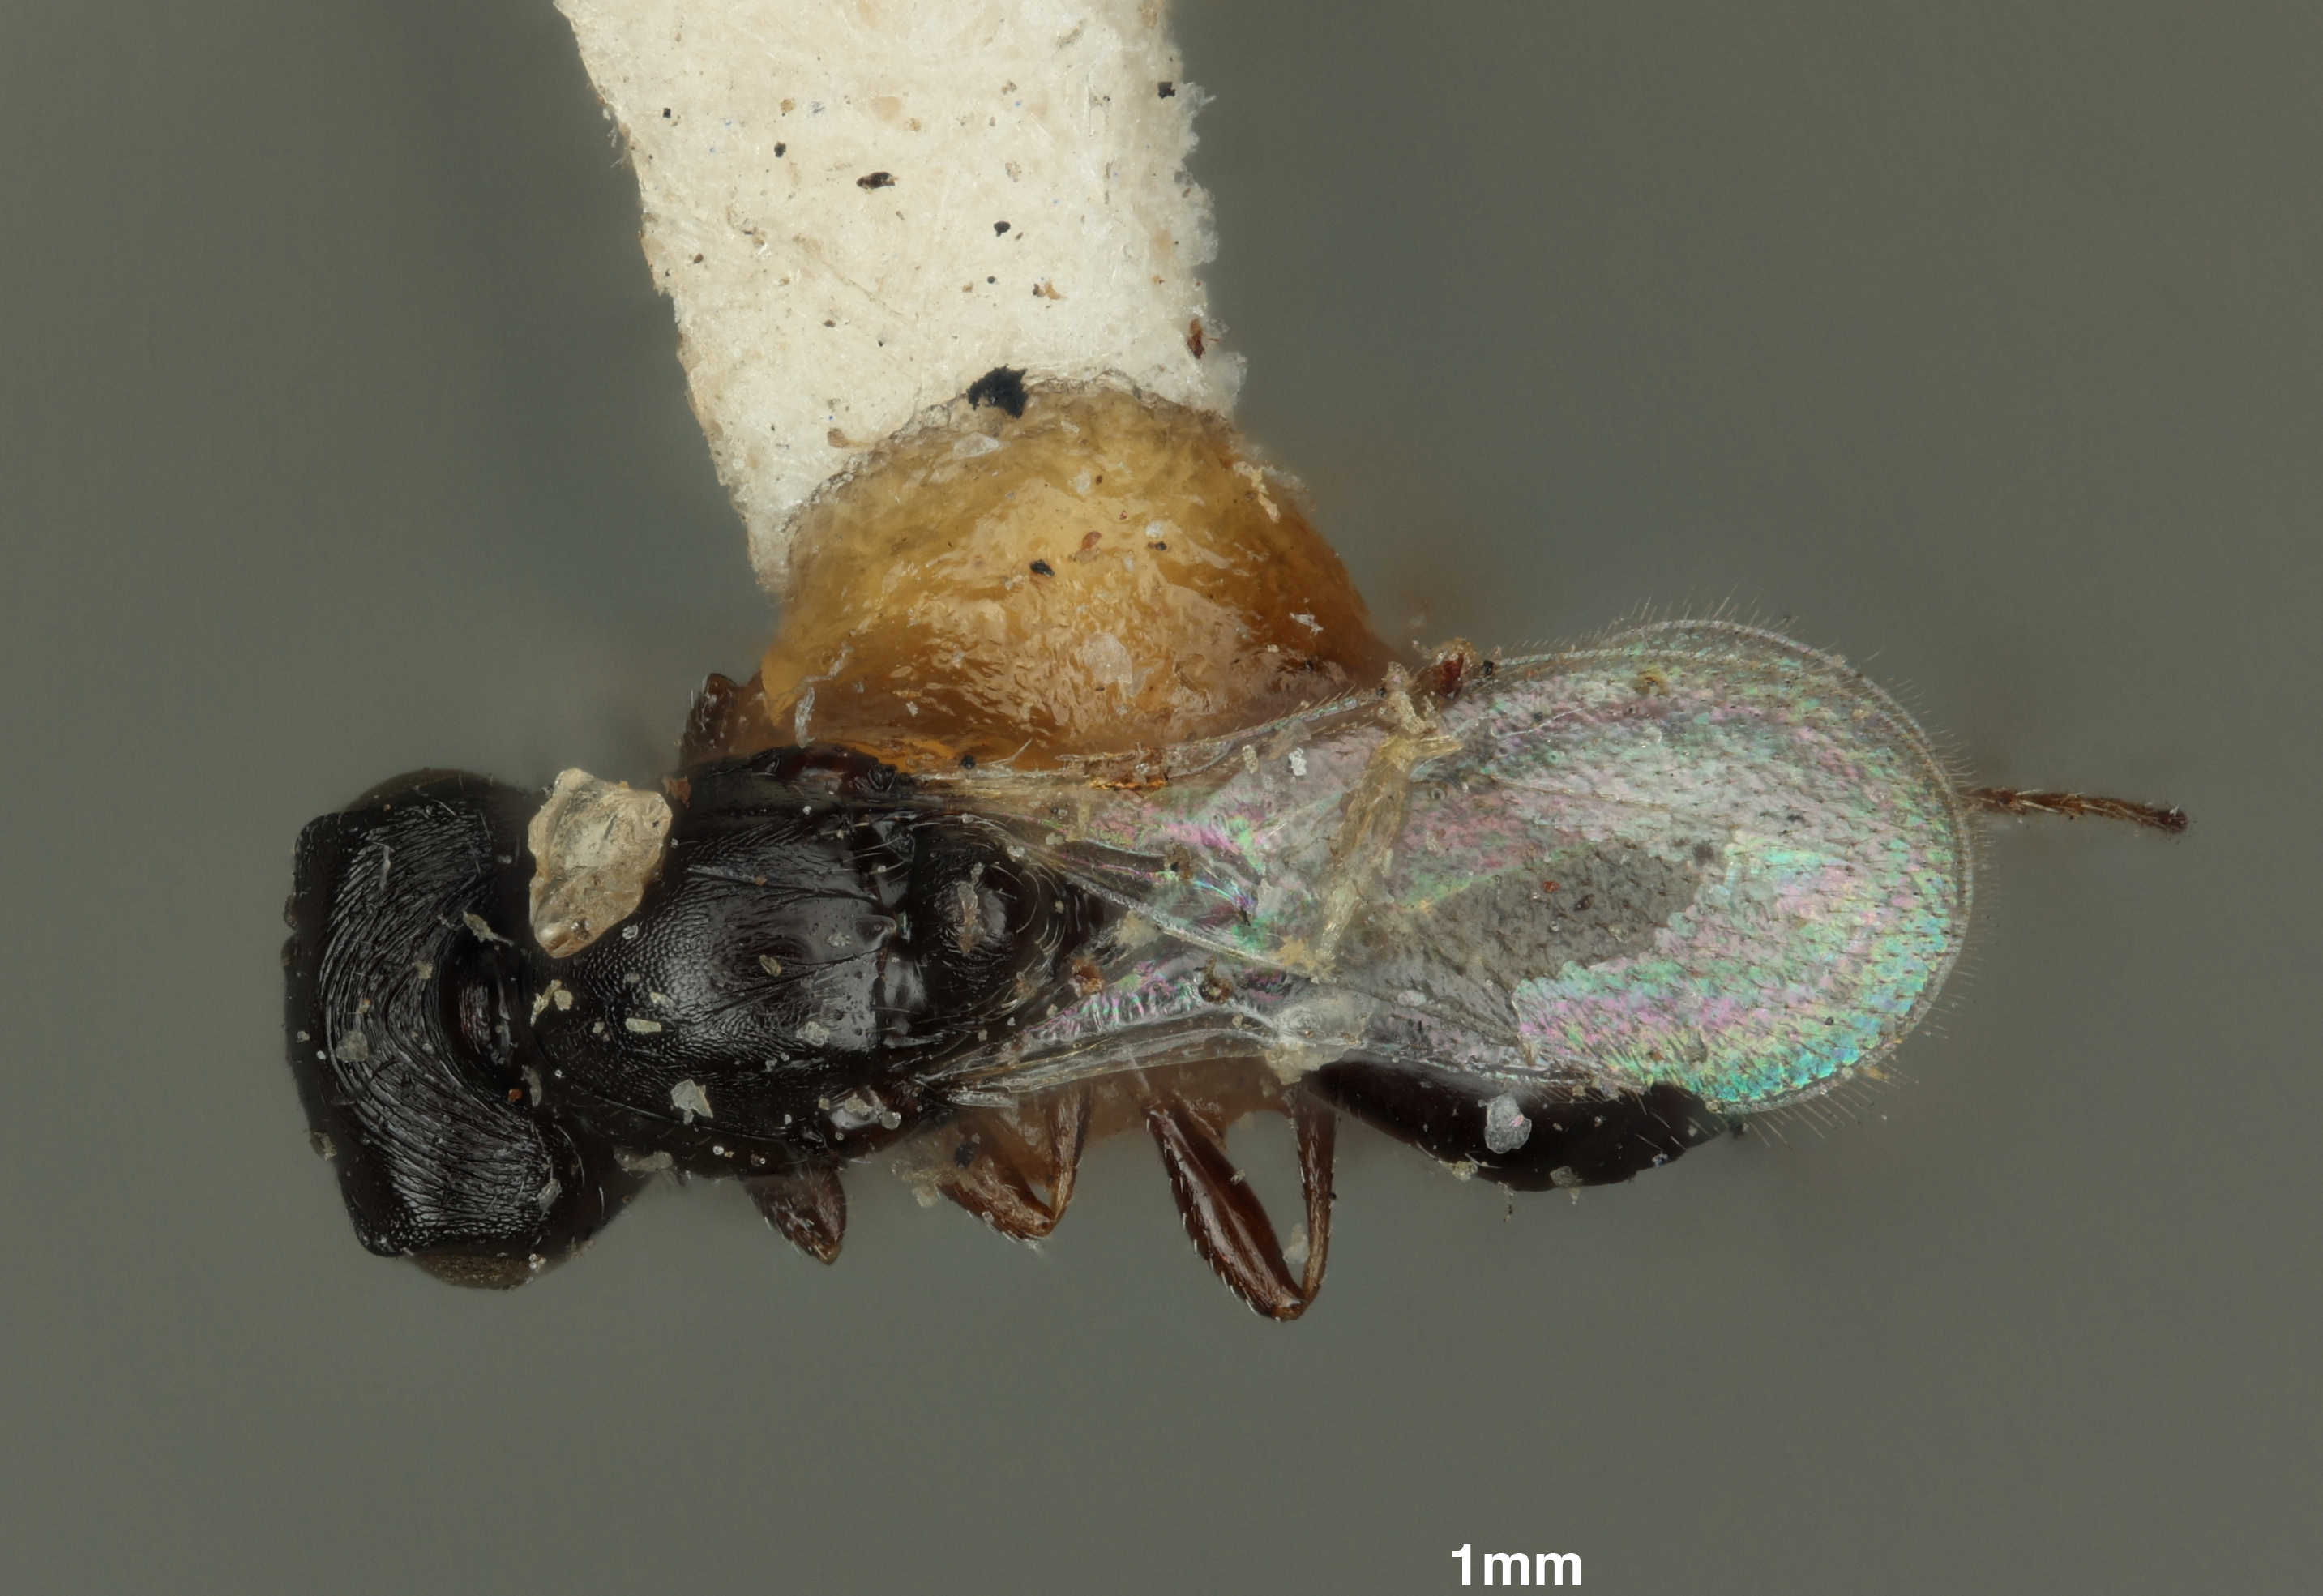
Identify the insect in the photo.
Polygnotus angulatus
